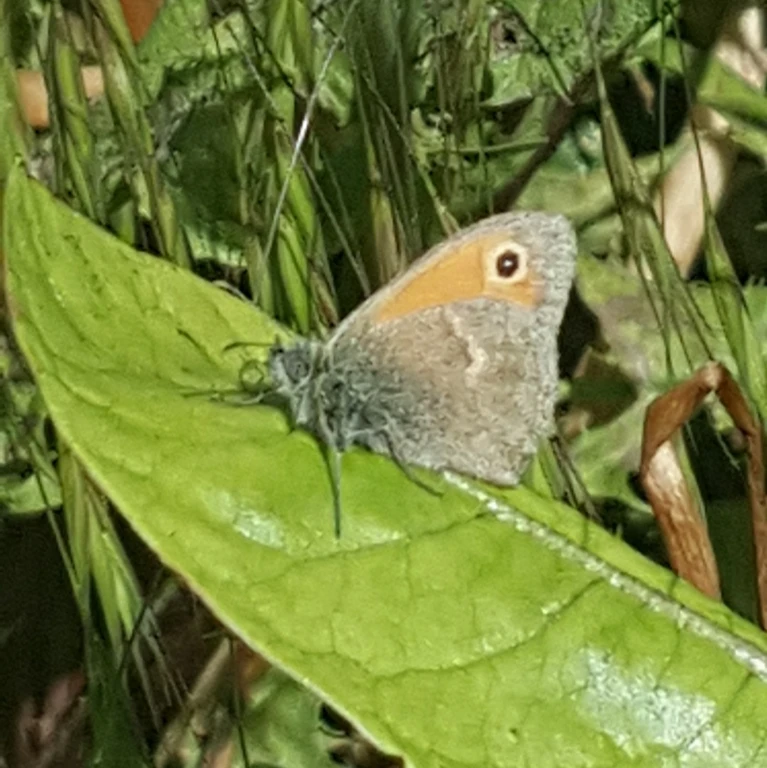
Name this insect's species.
Coenonympha pamphilus
